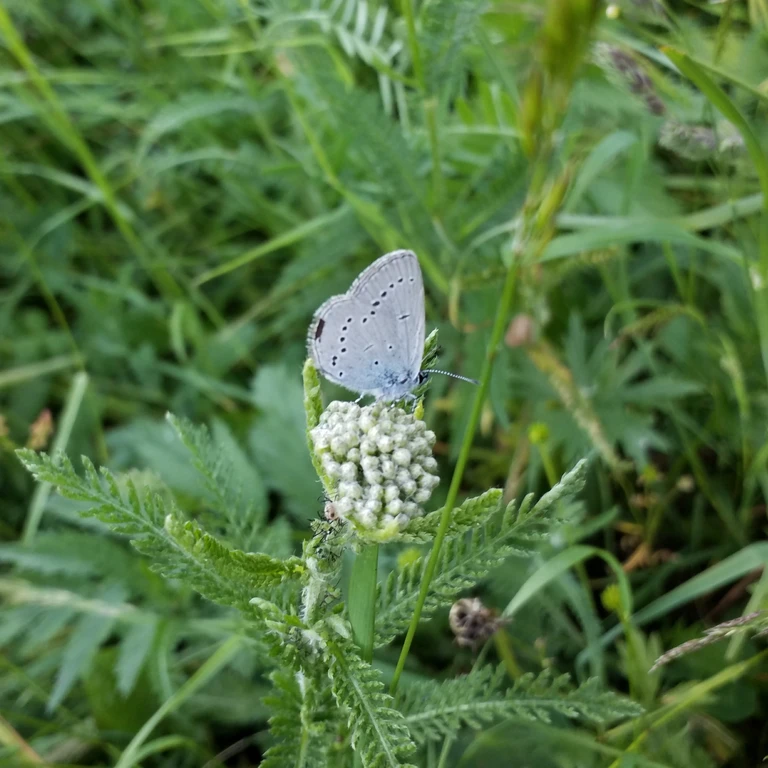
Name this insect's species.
Cupido minimus
